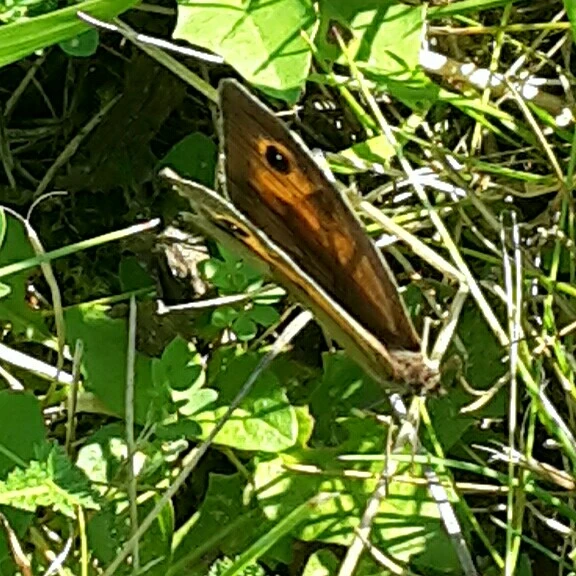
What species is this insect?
Maniola jurtina
